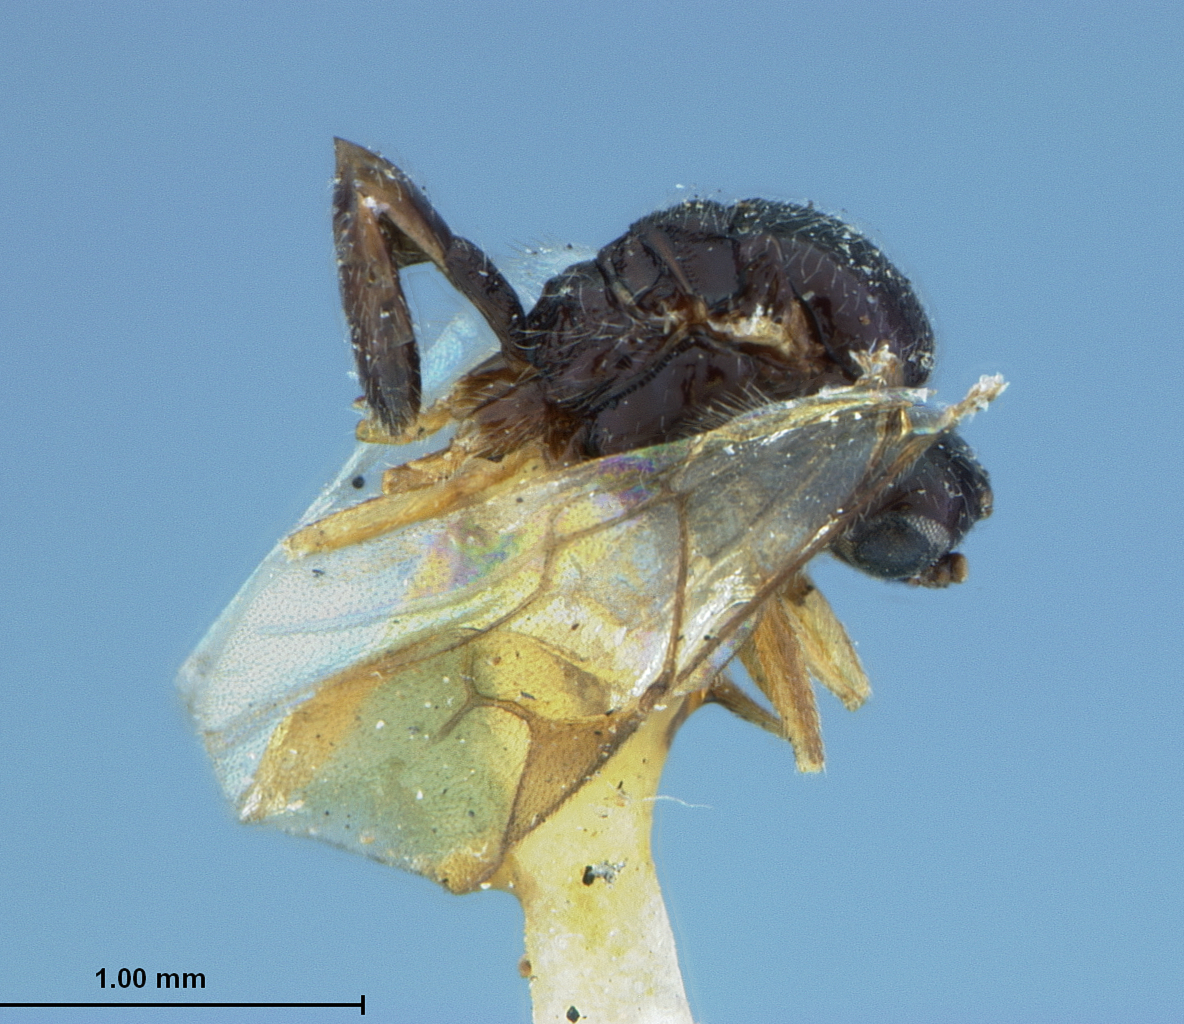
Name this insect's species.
Aphidius procephali
